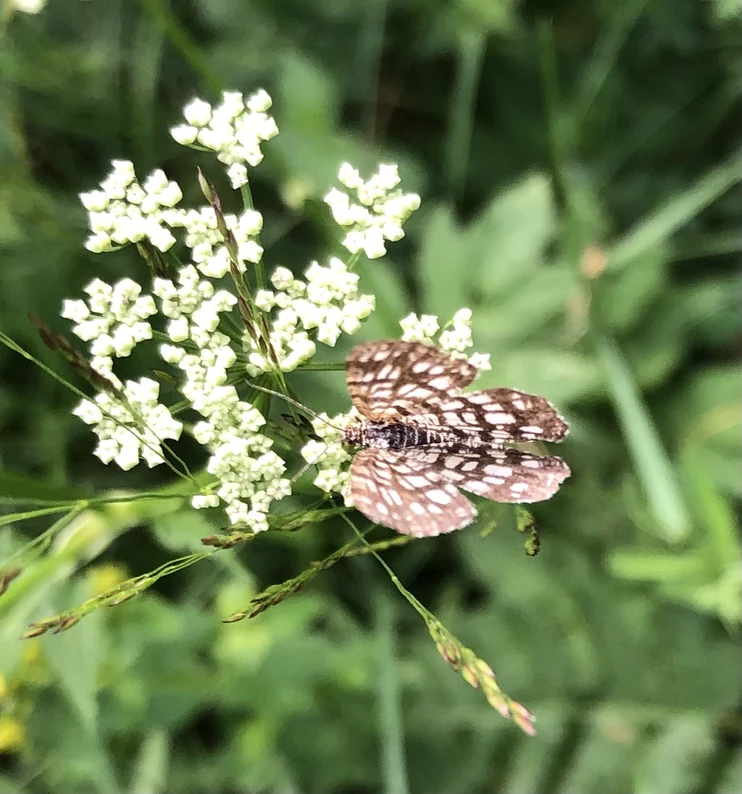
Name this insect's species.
Chiasmia clathrata
